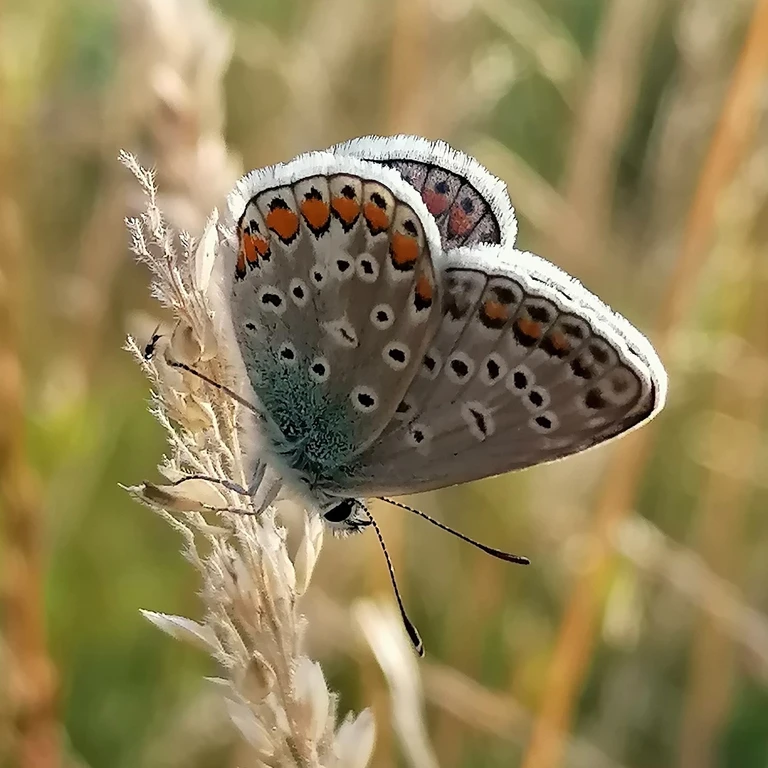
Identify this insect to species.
Polyommatus icarus
